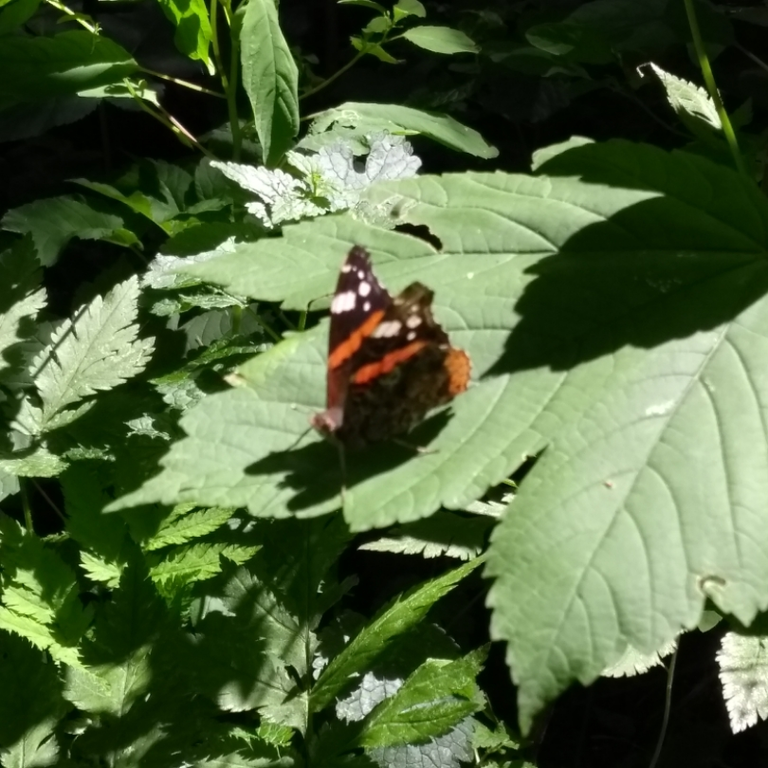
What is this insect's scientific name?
Vanessa atalanta
